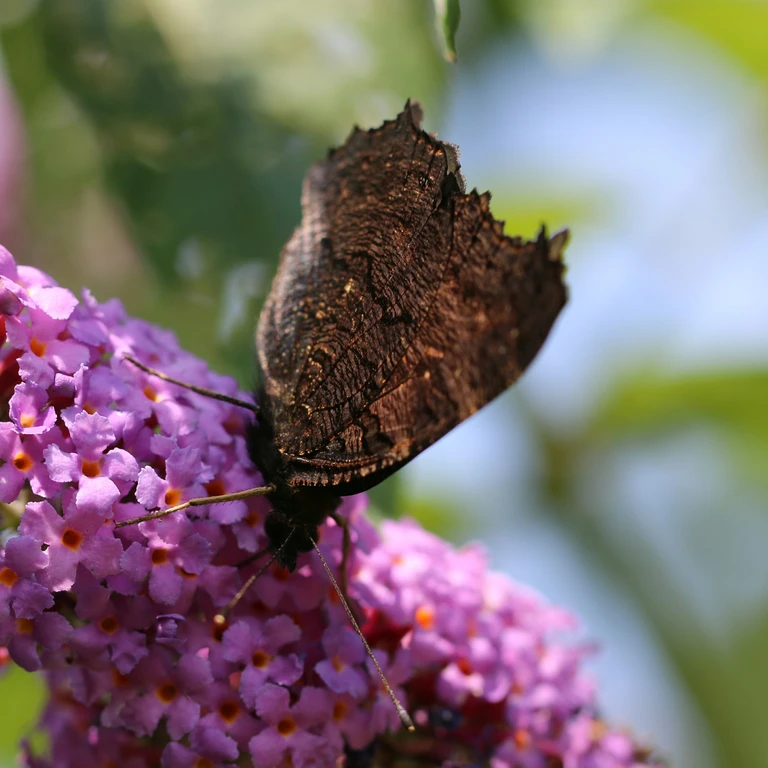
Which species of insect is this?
Aglais io
